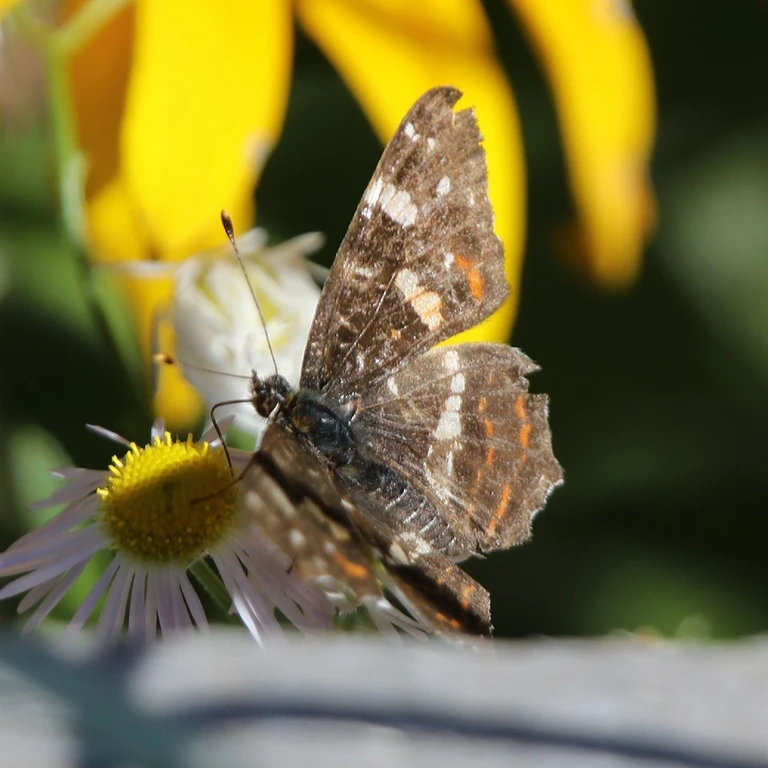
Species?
Araschnia levana
